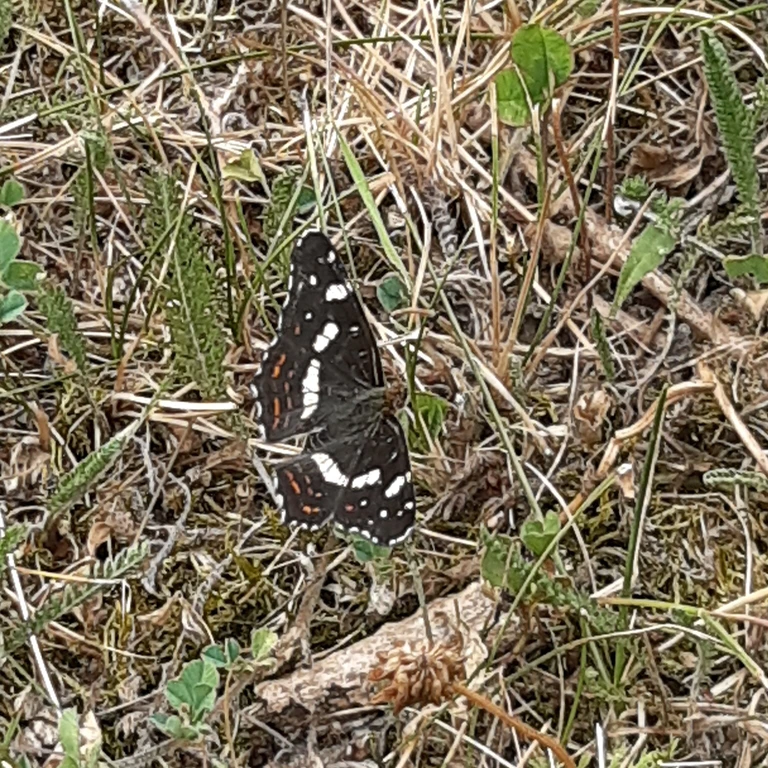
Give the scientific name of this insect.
Araschnia levana
